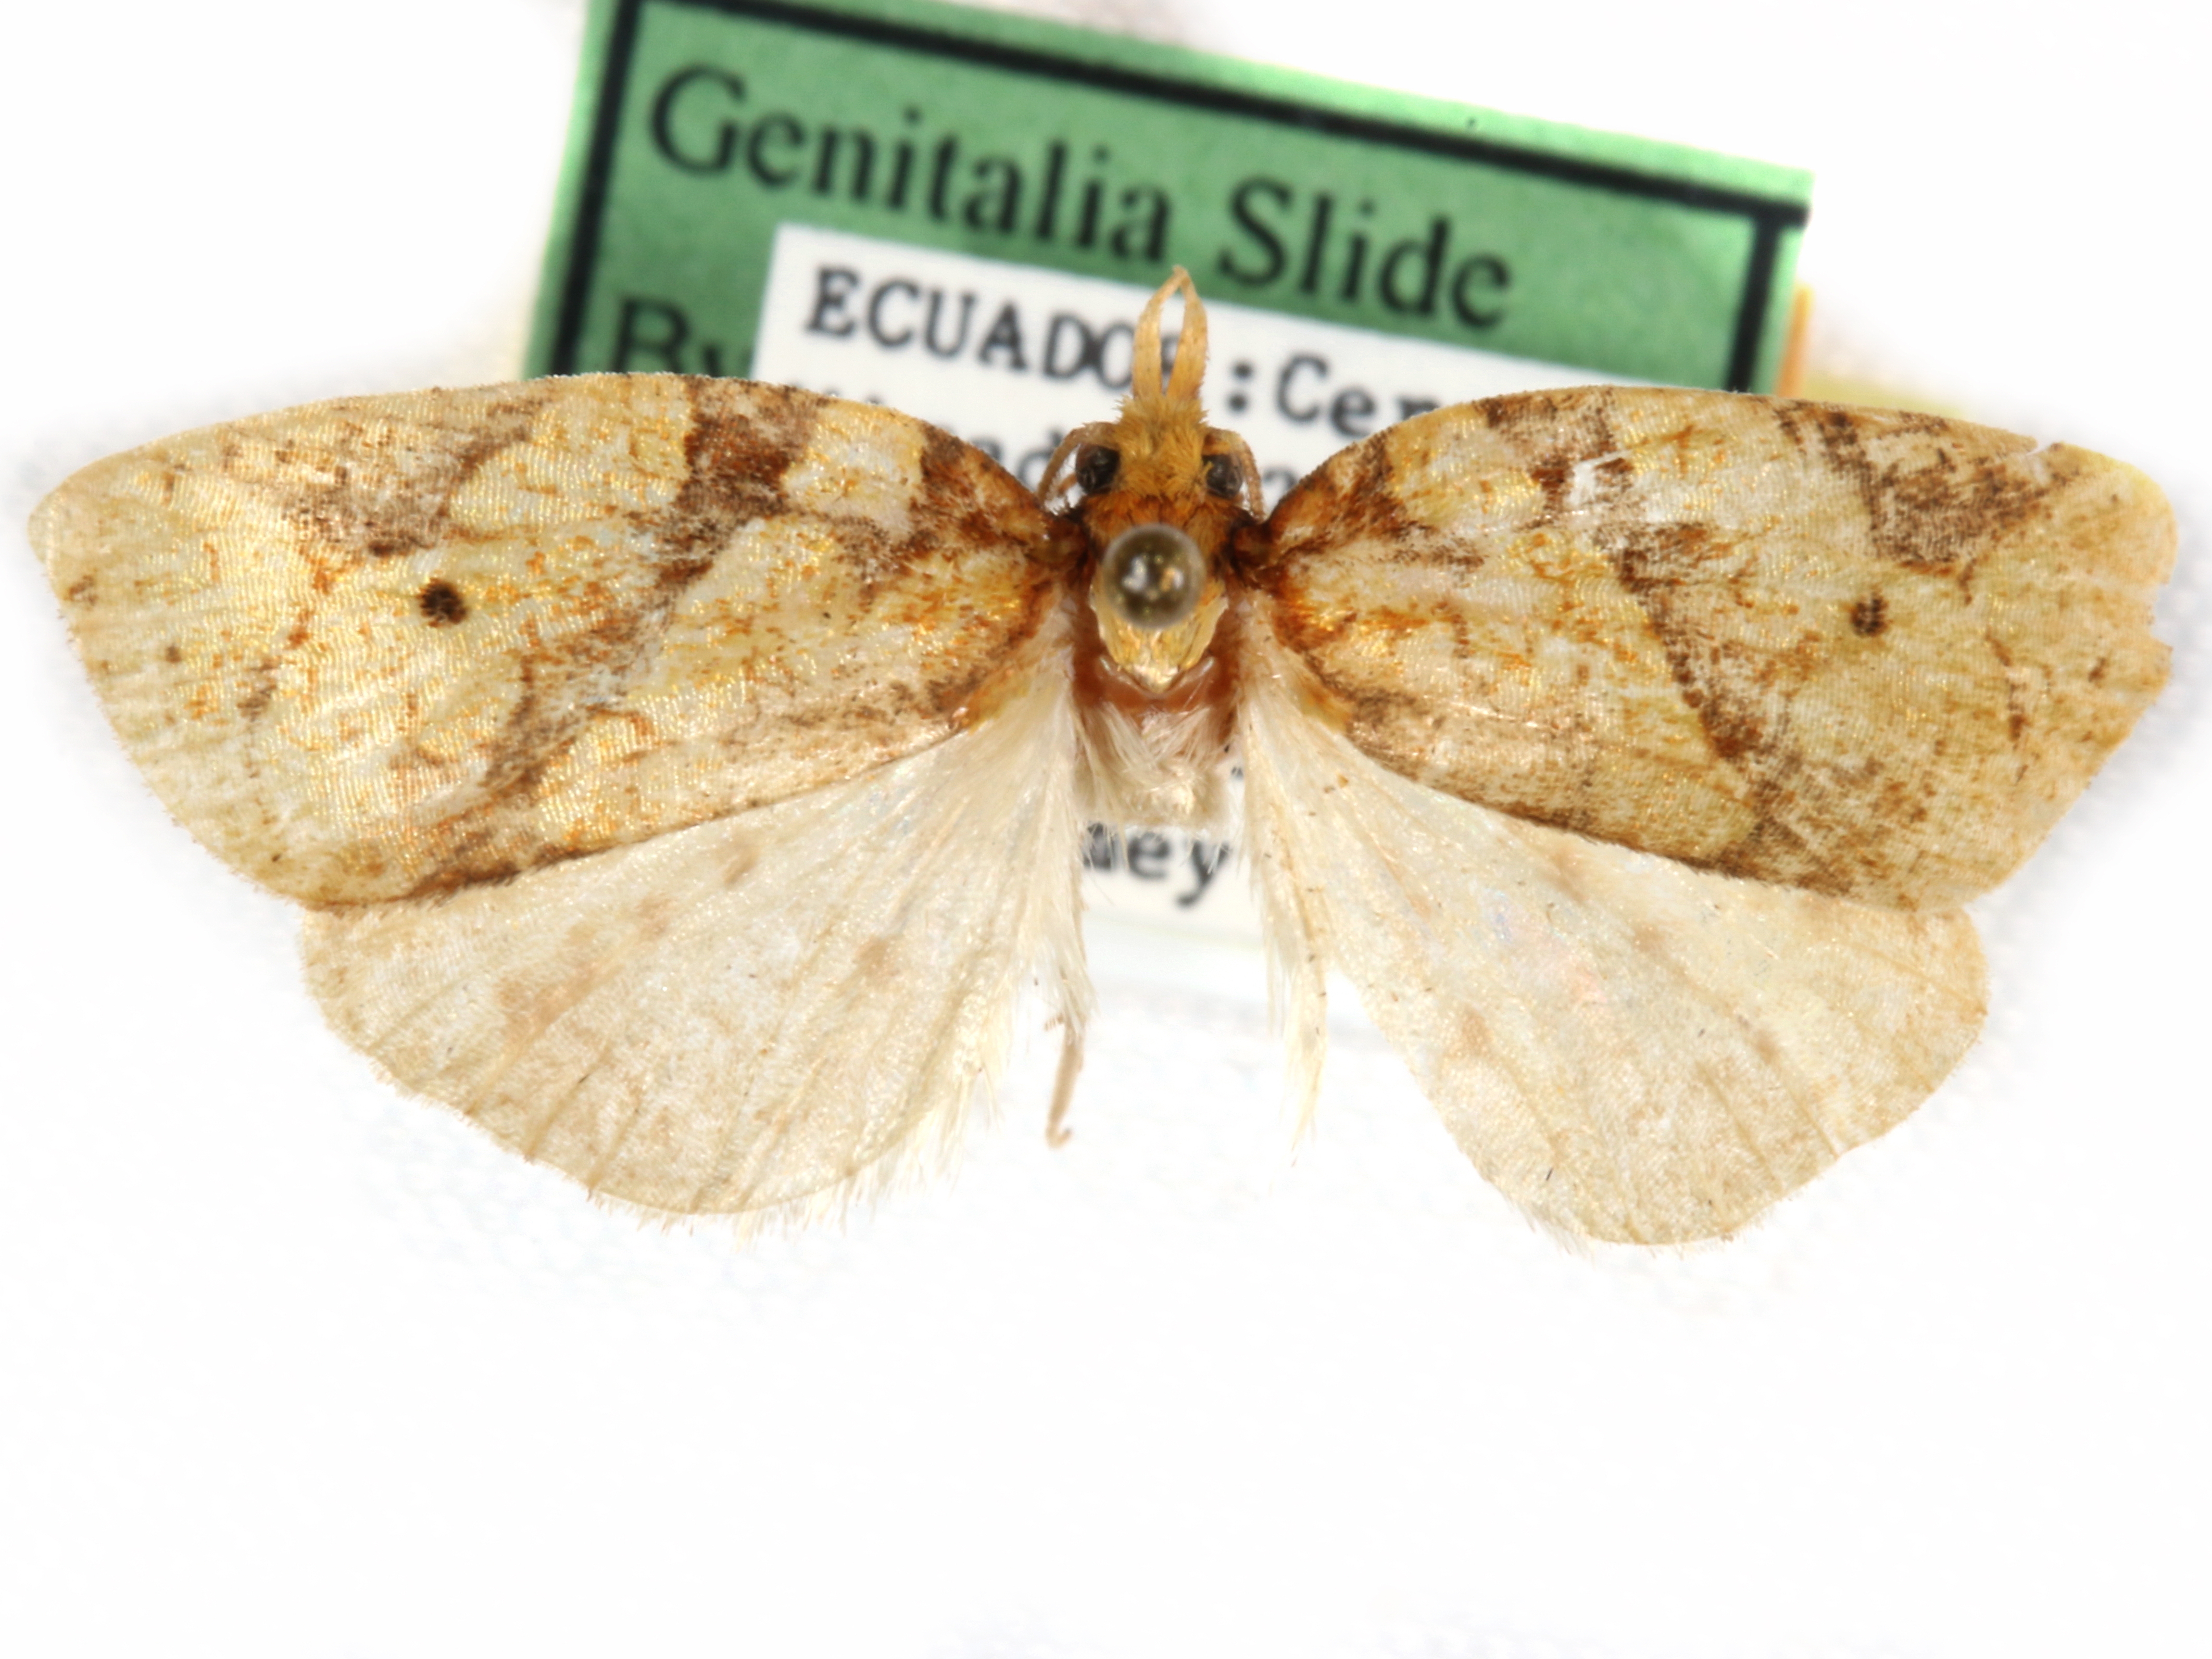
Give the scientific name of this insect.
Paramorbia simplex
